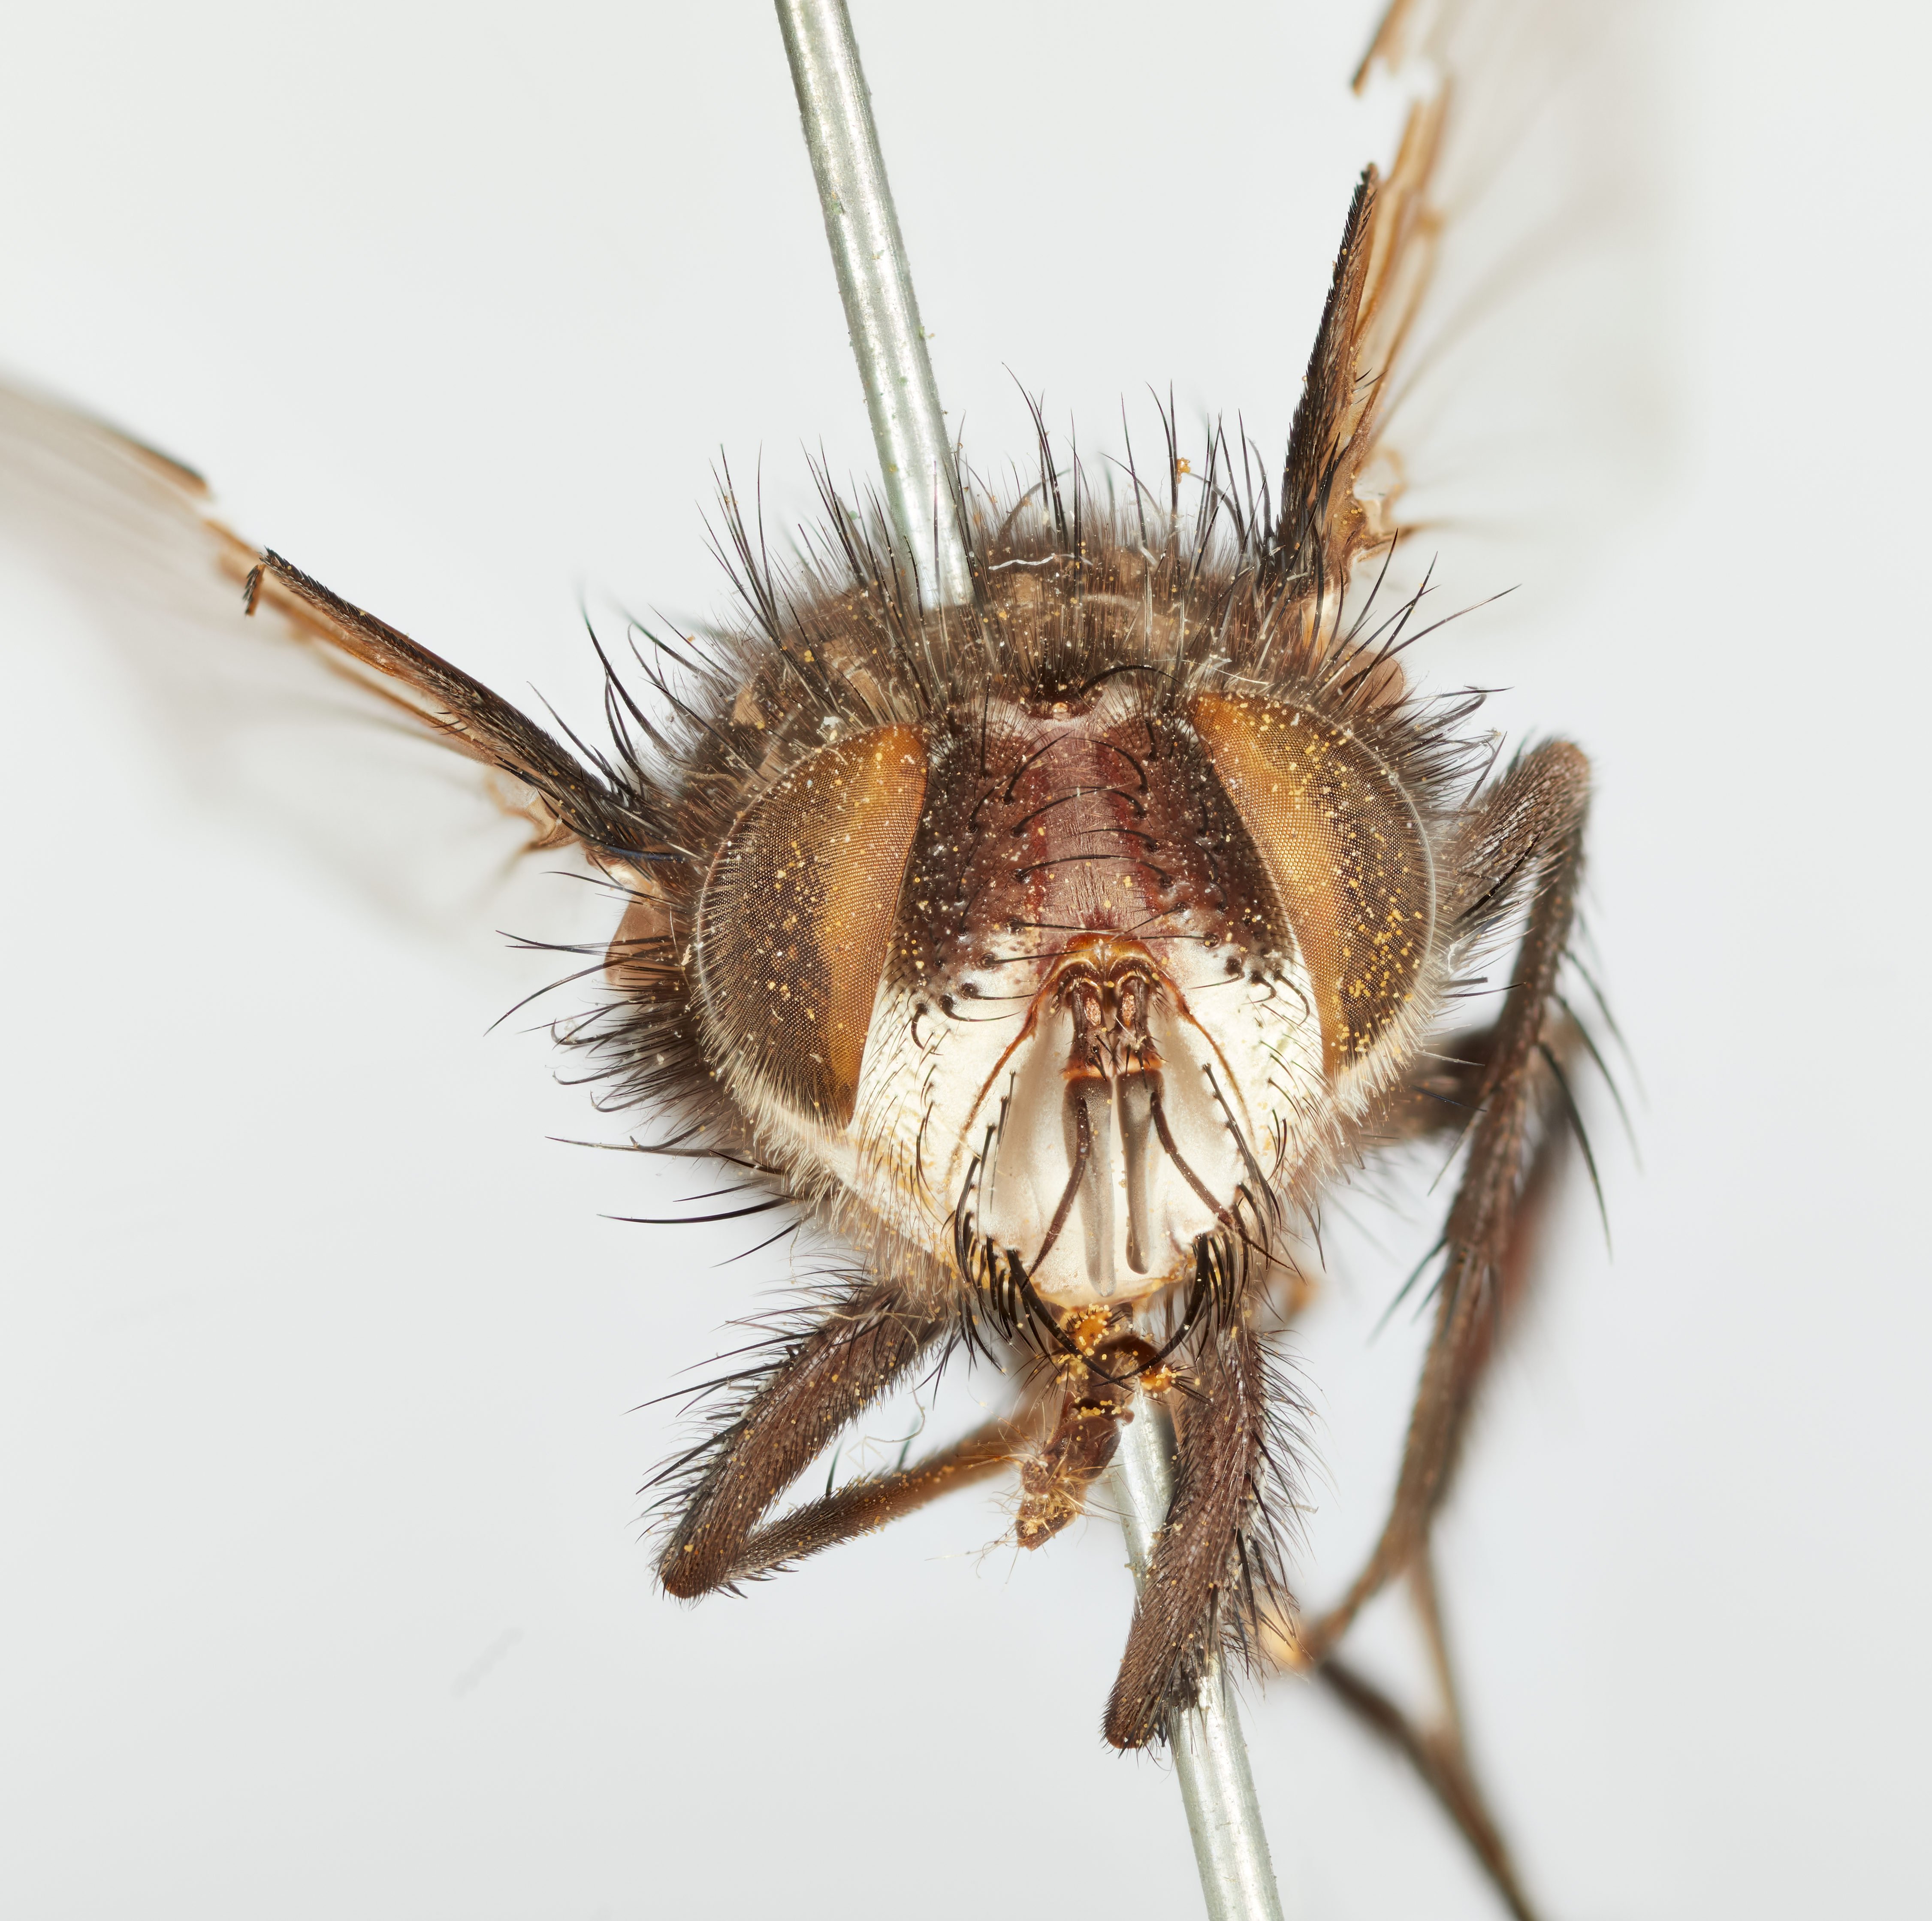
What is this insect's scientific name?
Gaediopsis cockerelli
